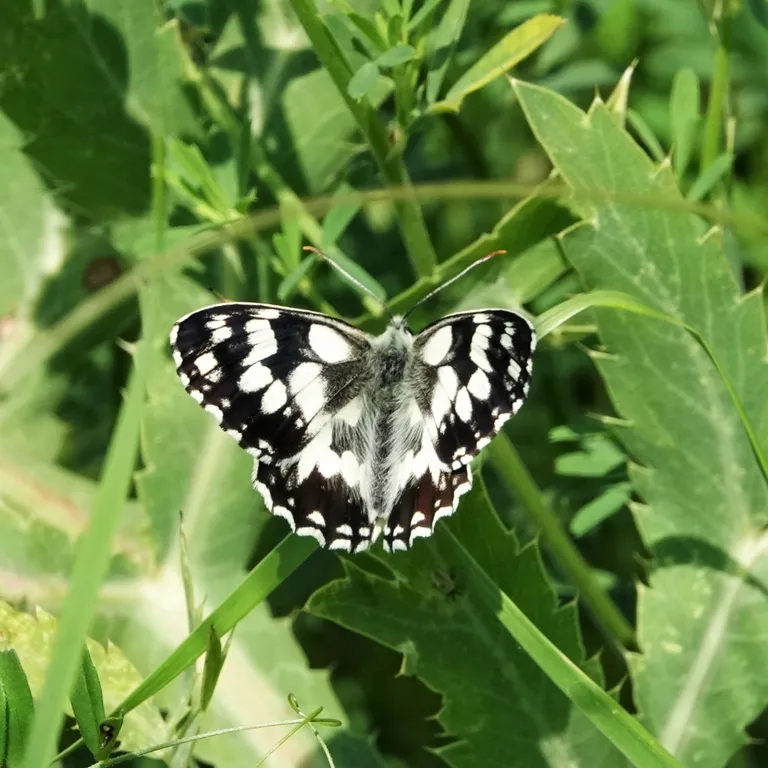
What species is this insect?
Melanargia galathea
